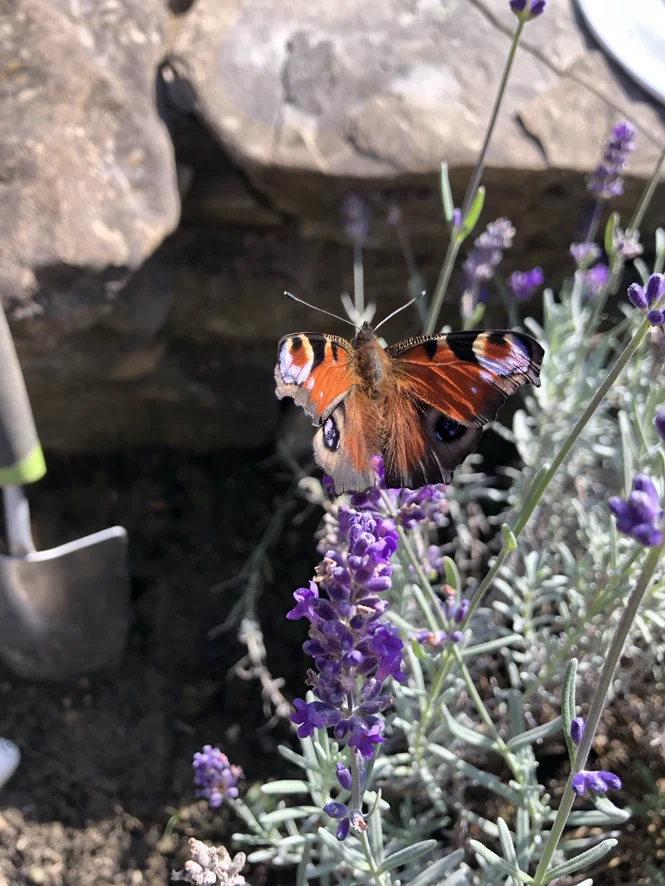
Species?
Aglais io
